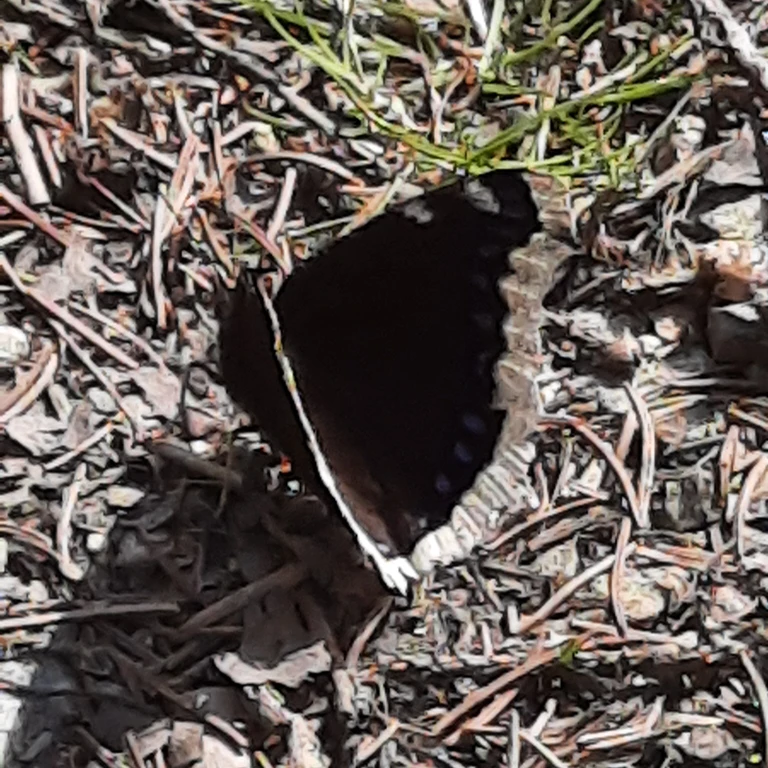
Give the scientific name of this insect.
Nymphalis antiopa
